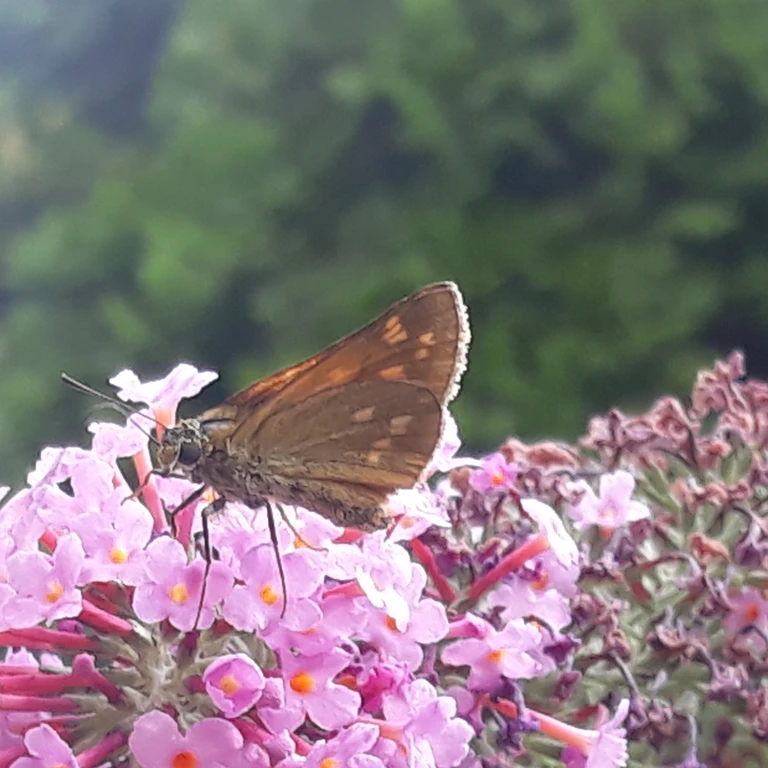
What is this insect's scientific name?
Ochlodes sylvanus (also Ochlodes venata)
